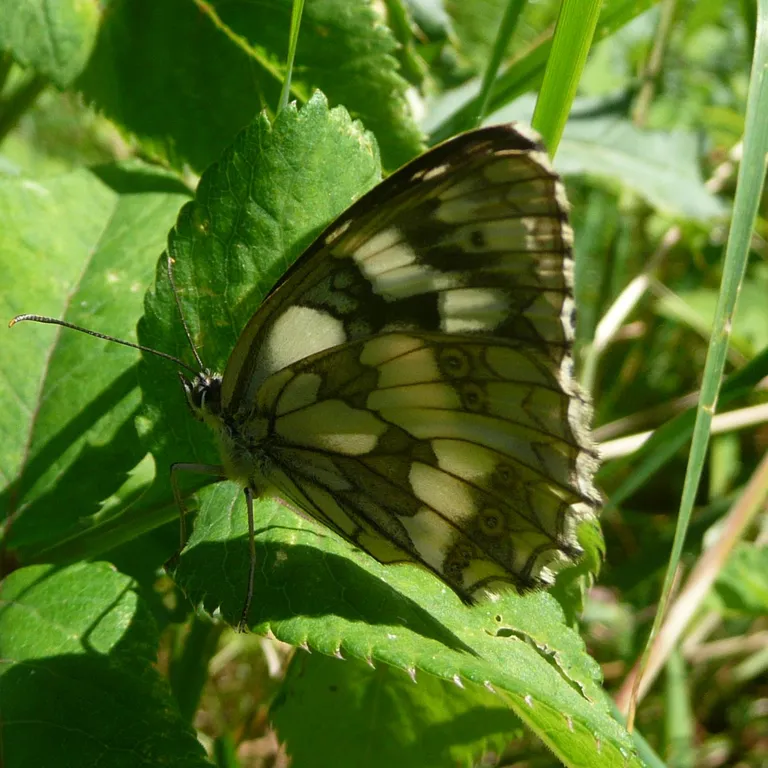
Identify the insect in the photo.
Melanargia galathea
